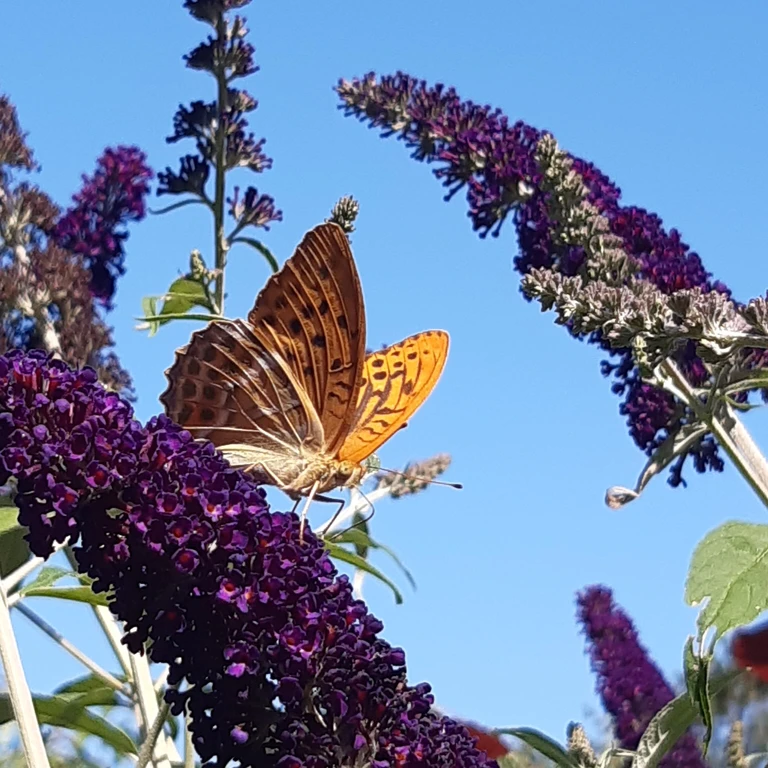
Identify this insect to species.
Argynnis paphia
